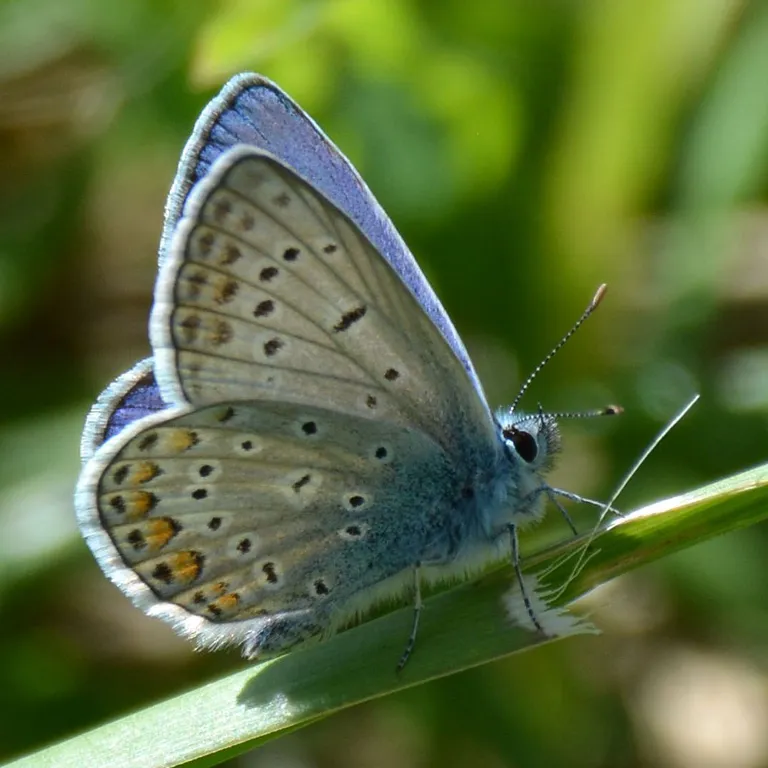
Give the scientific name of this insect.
Polyommatus icarus
